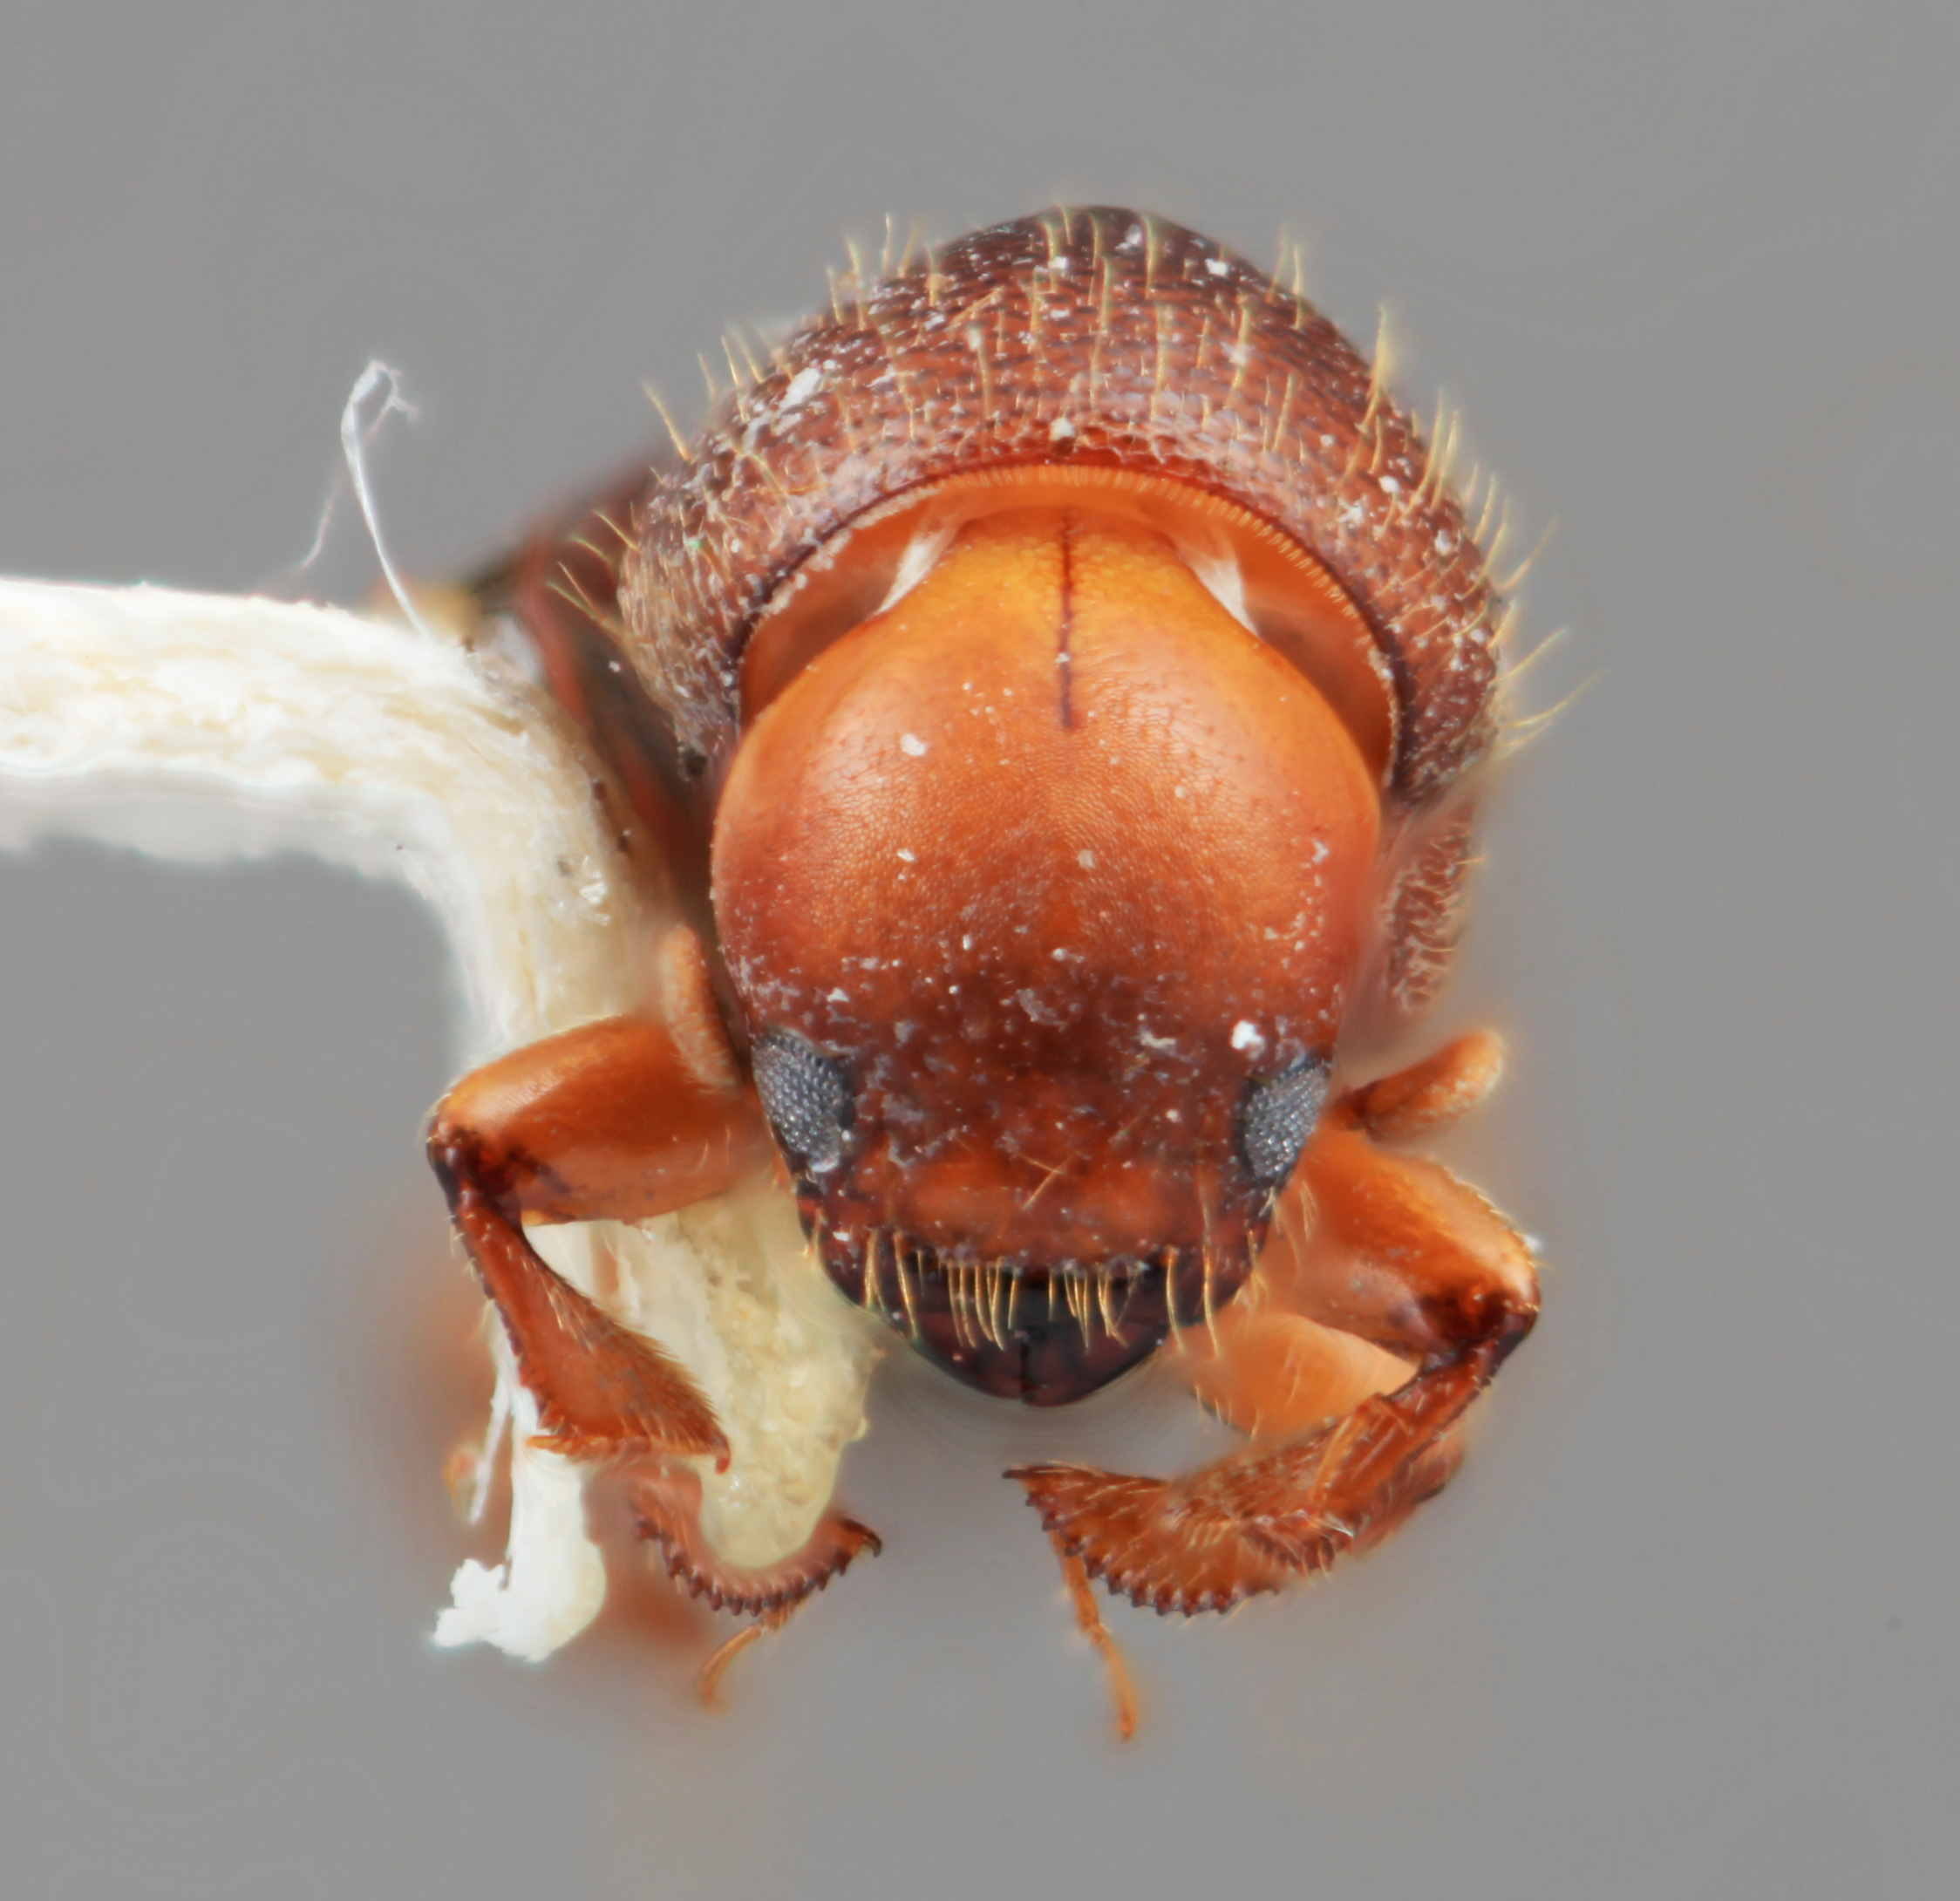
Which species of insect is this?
Xyleborus vismiae
